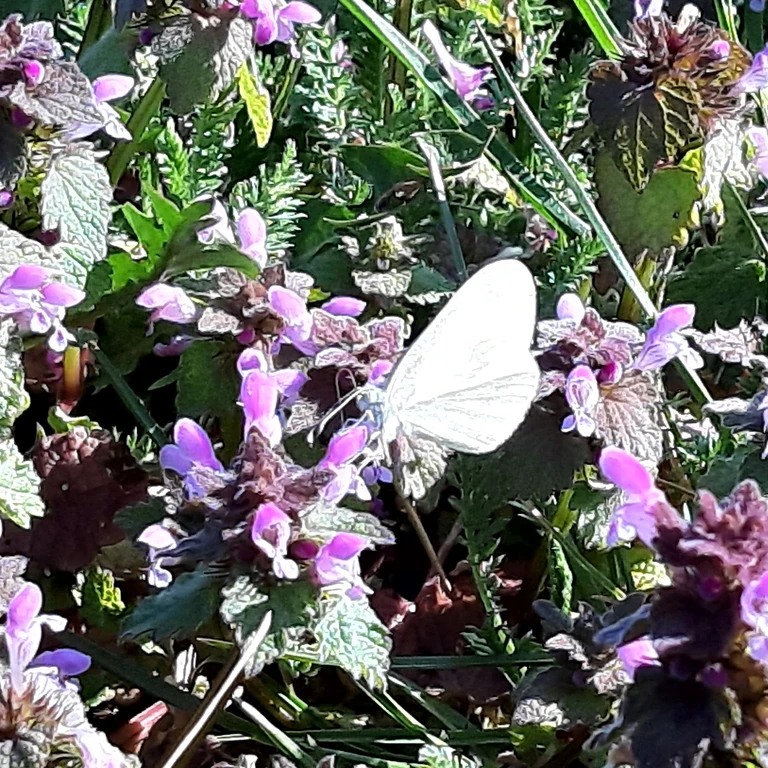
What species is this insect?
Leptidea sinapis/juvernica
